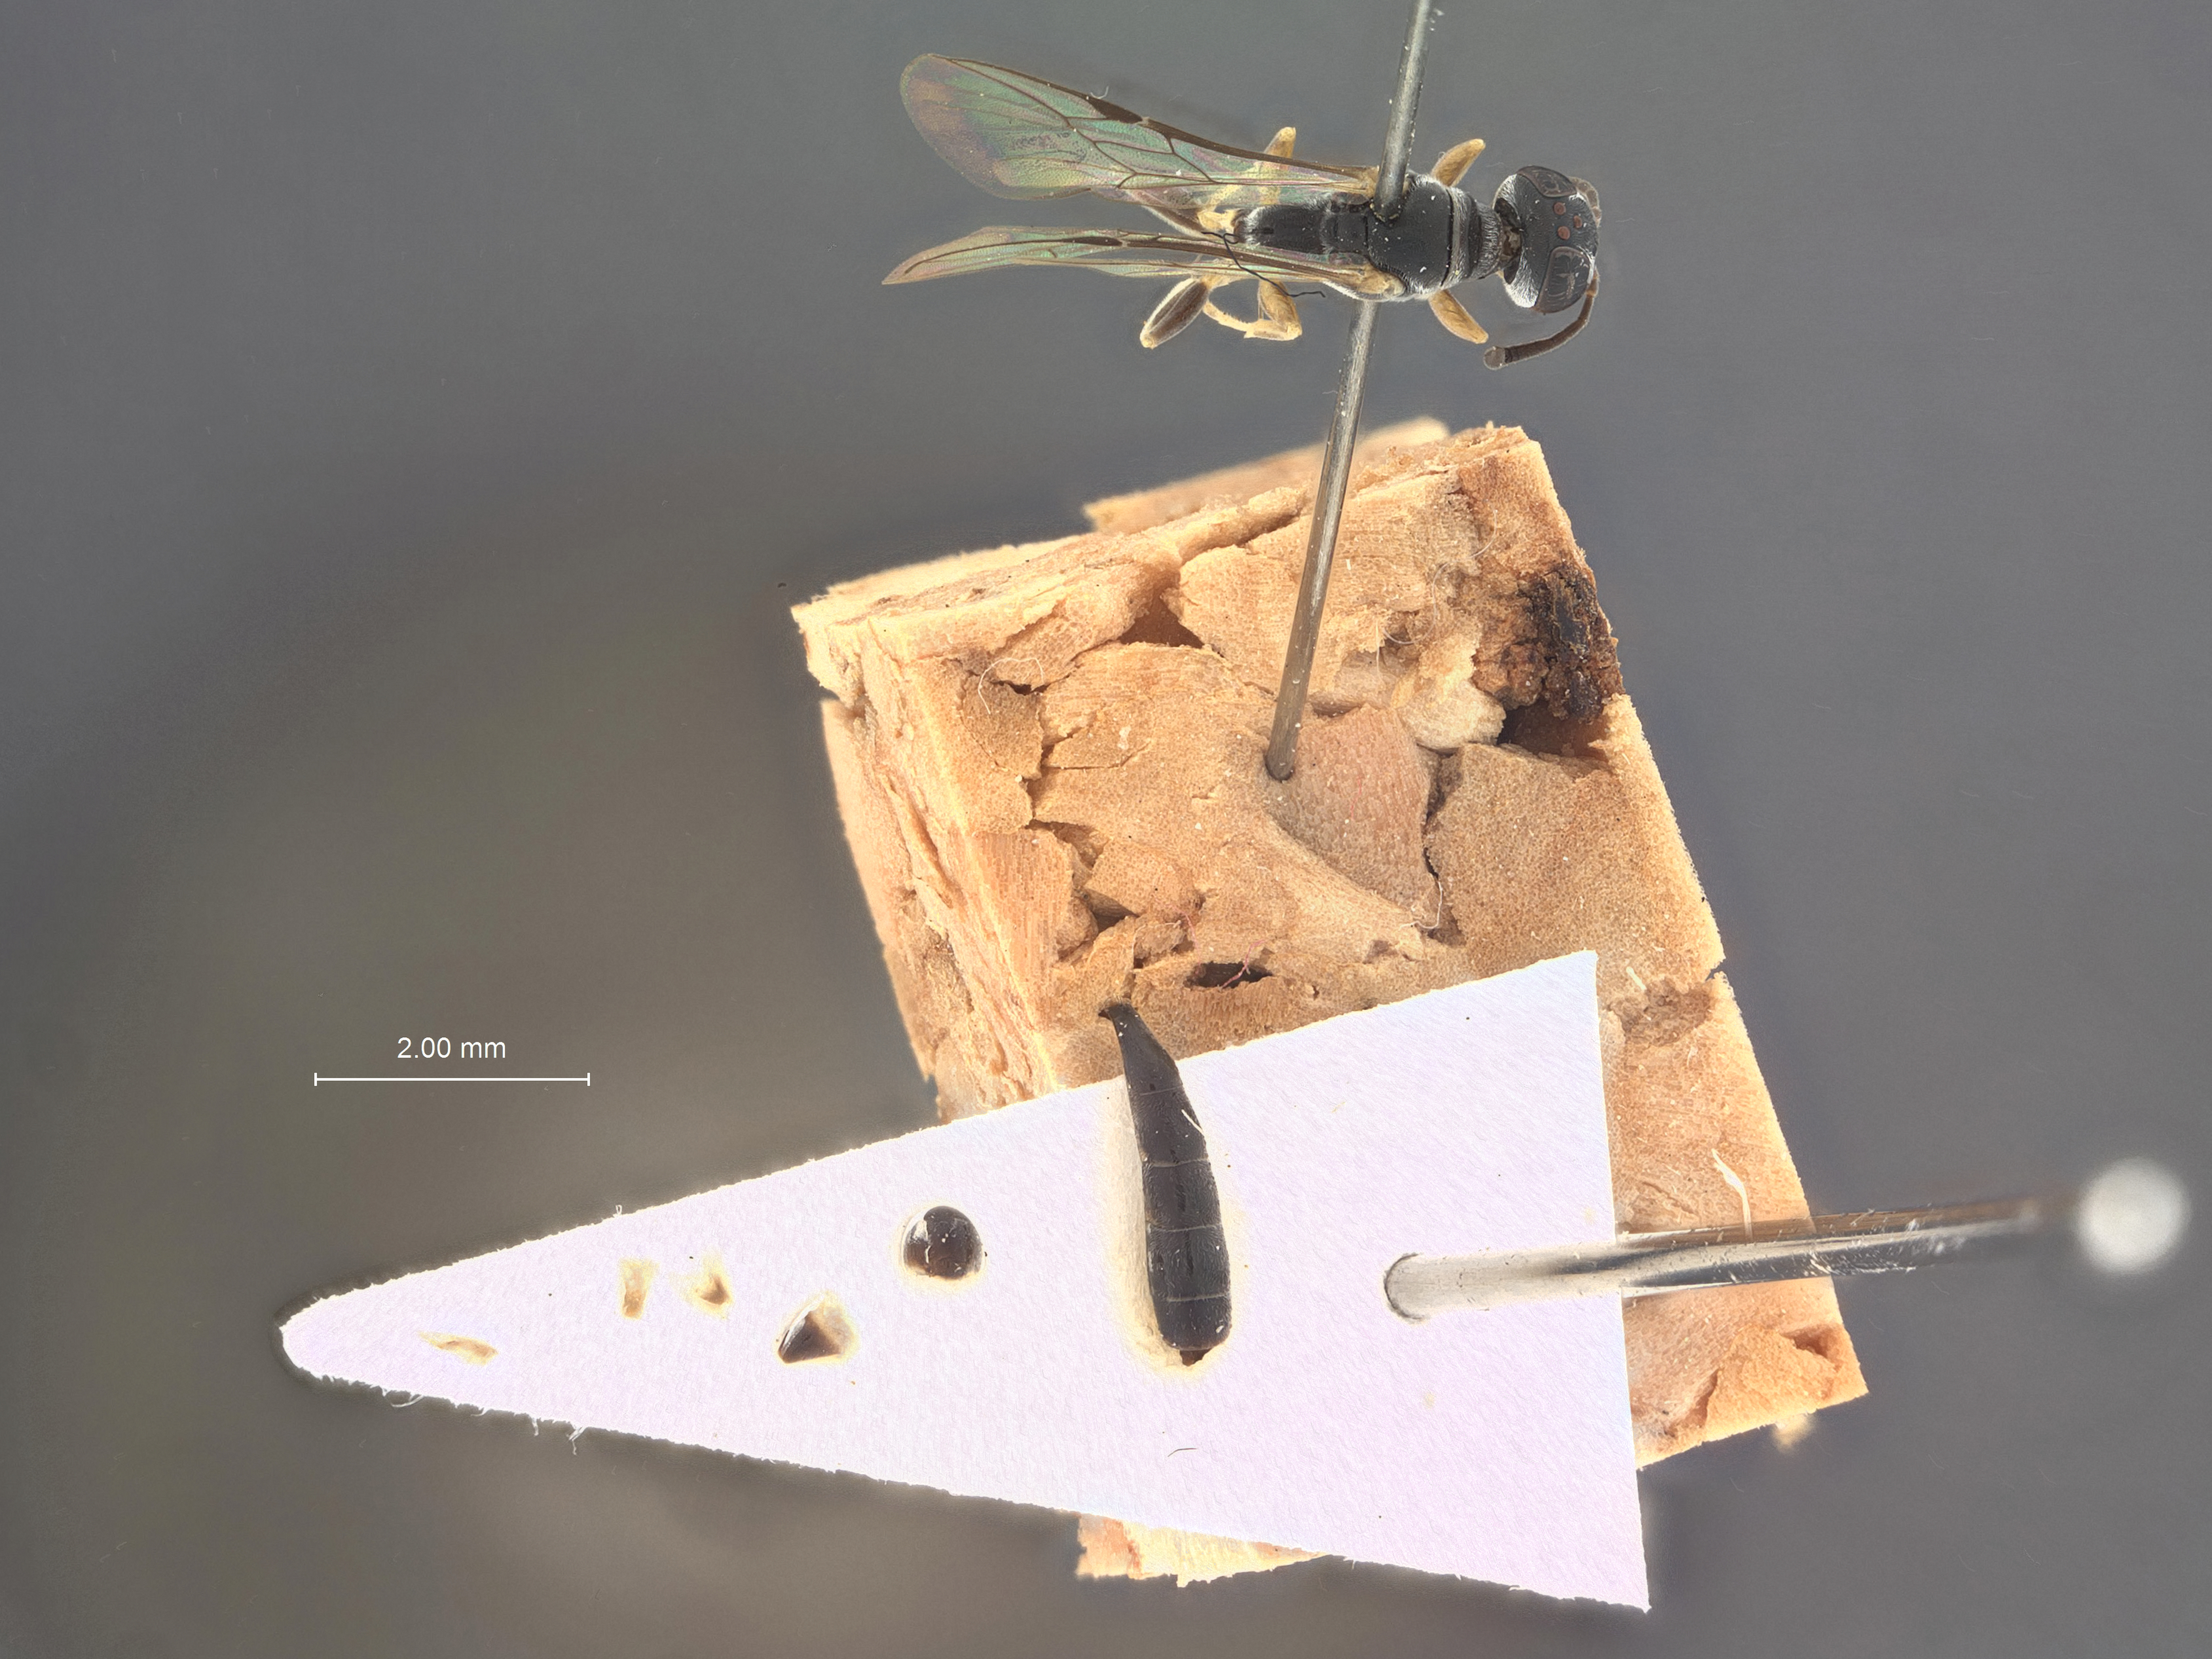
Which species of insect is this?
Trypoxylon venustum
